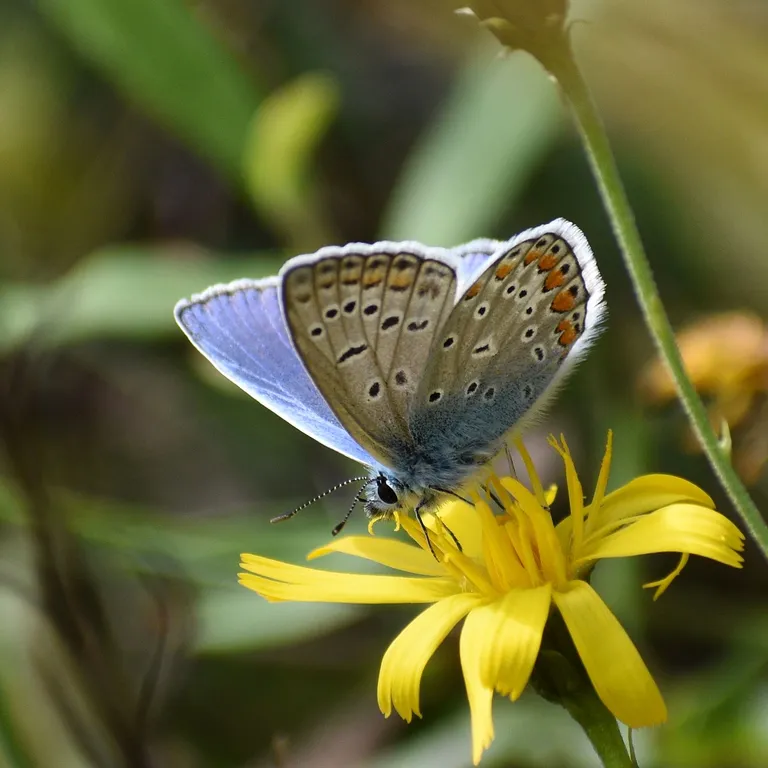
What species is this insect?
Polyommatus icarus
